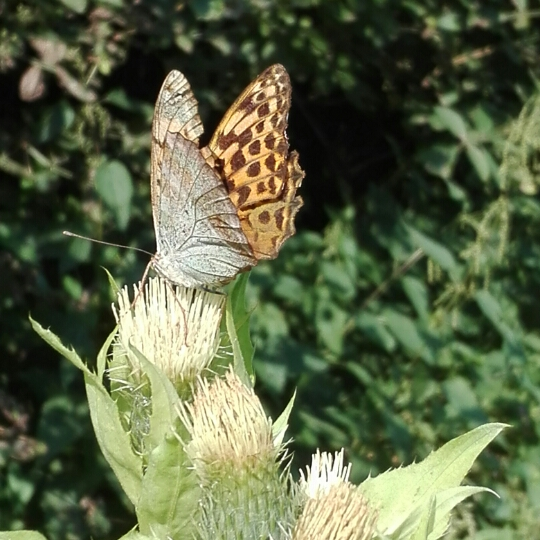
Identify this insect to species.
Argynnis paphia
